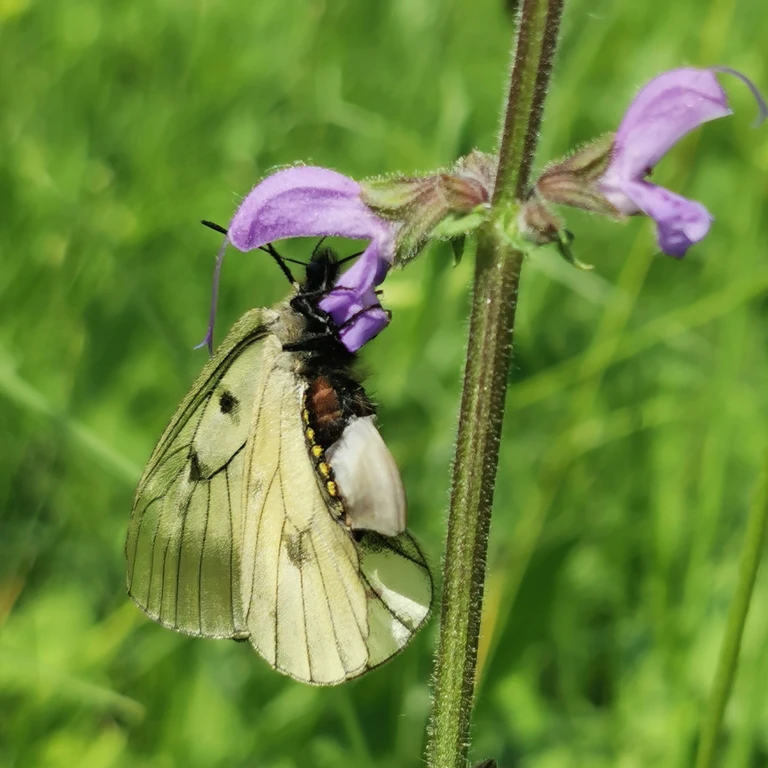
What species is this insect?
Parnassius mnemosyne
